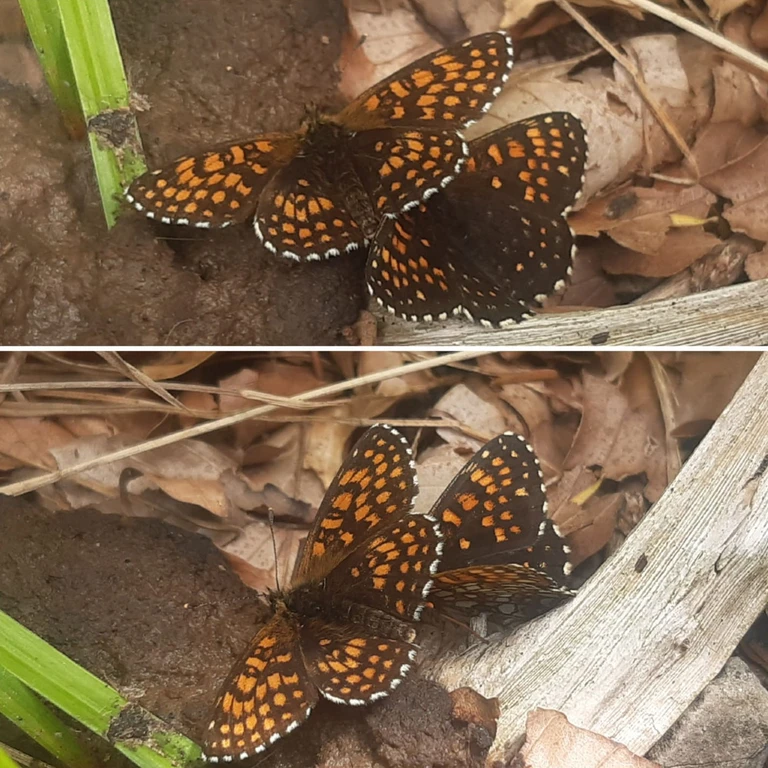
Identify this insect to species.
Melitaea diamina
